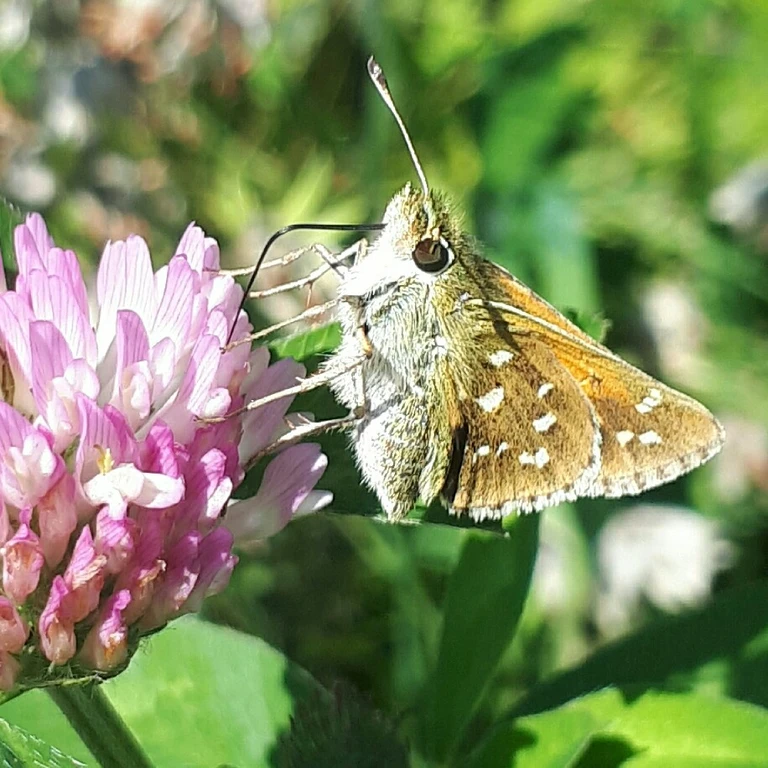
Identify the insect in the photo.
Hesperia comma
